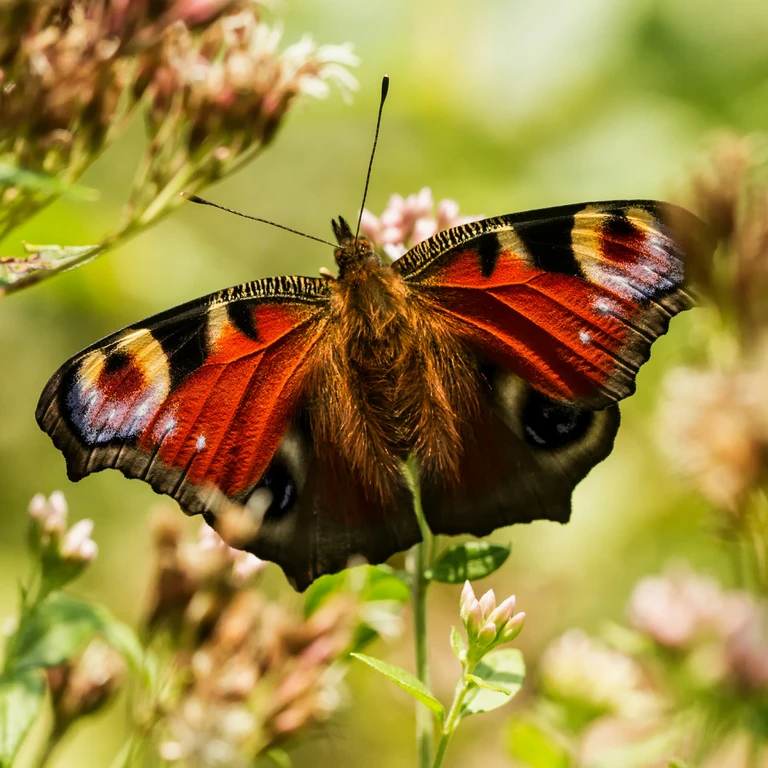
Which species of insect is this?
Aglais io
